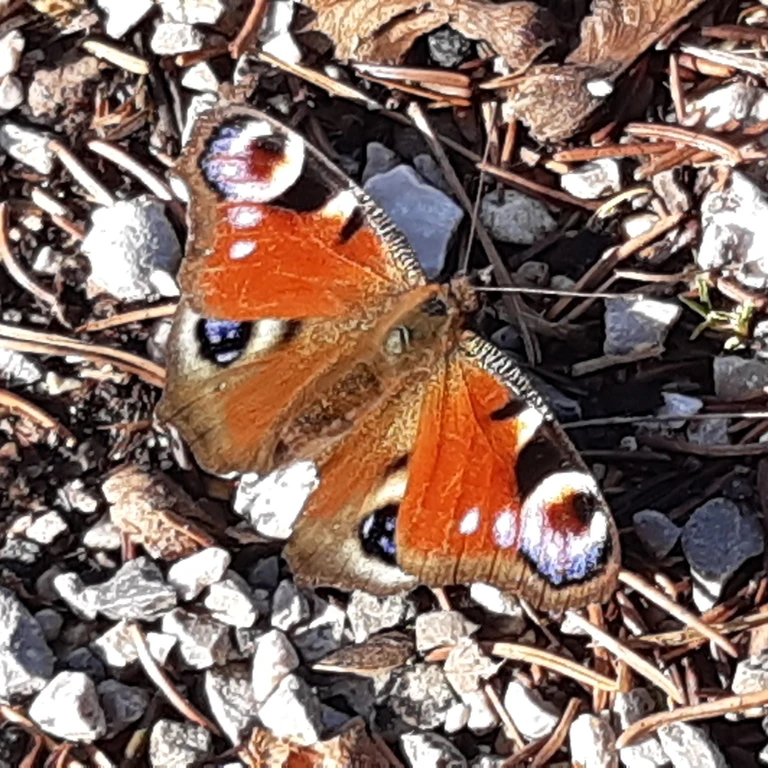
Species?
Aglais io
